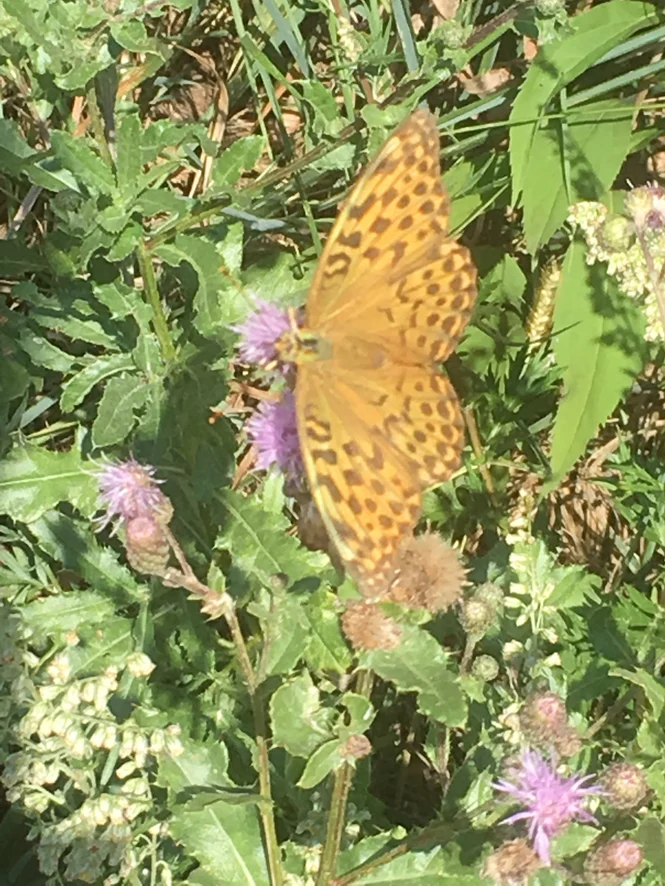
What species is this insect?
Argynnis paphia
